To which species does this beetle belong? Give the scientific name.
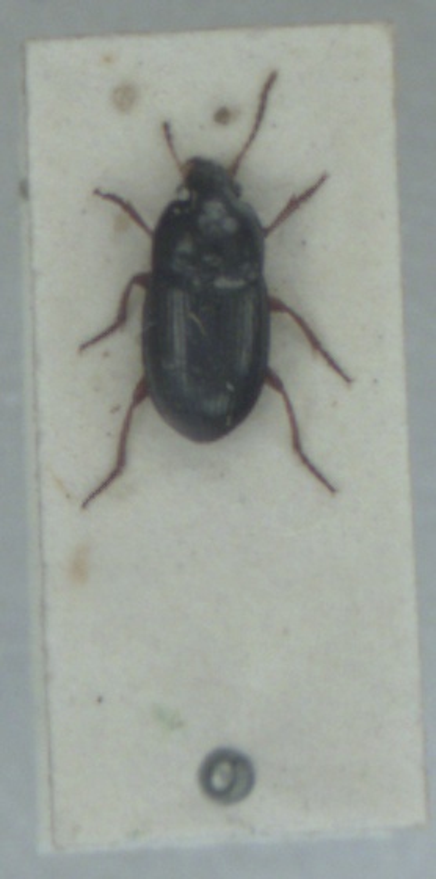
Amara lucida
